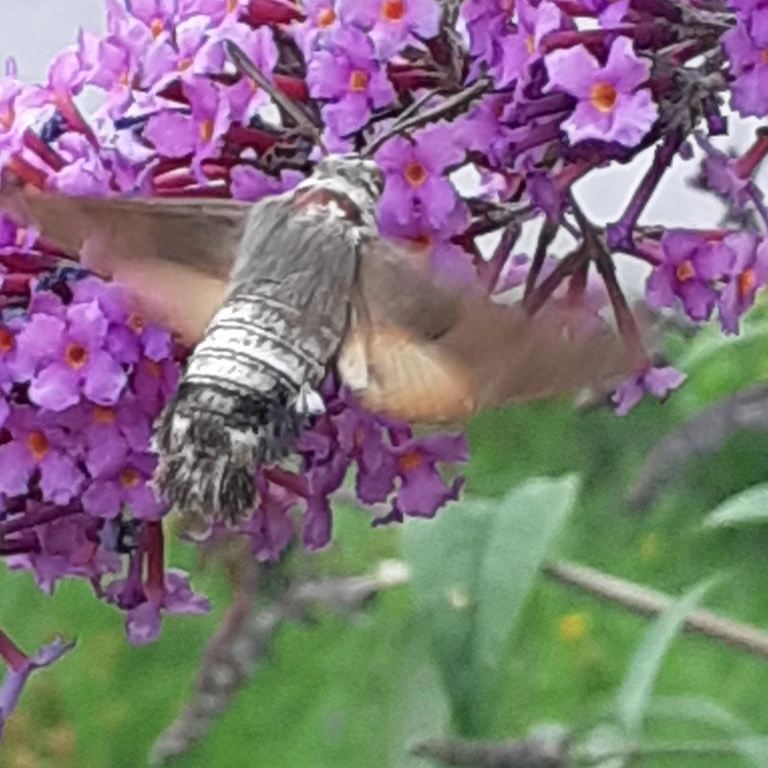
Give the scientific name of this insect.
Macroglossum stellatarum
